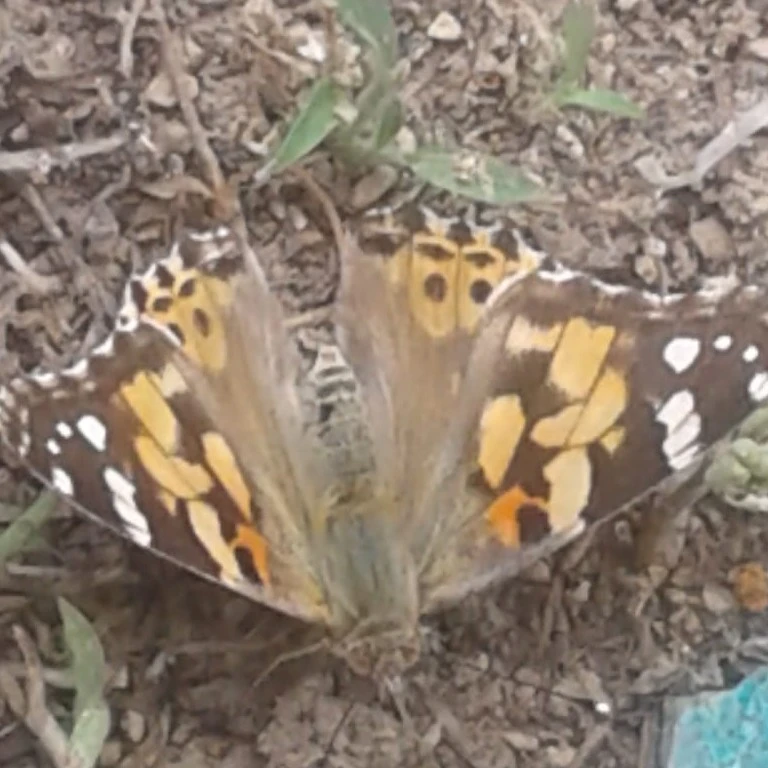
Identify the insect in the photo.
Vanessa cardui
